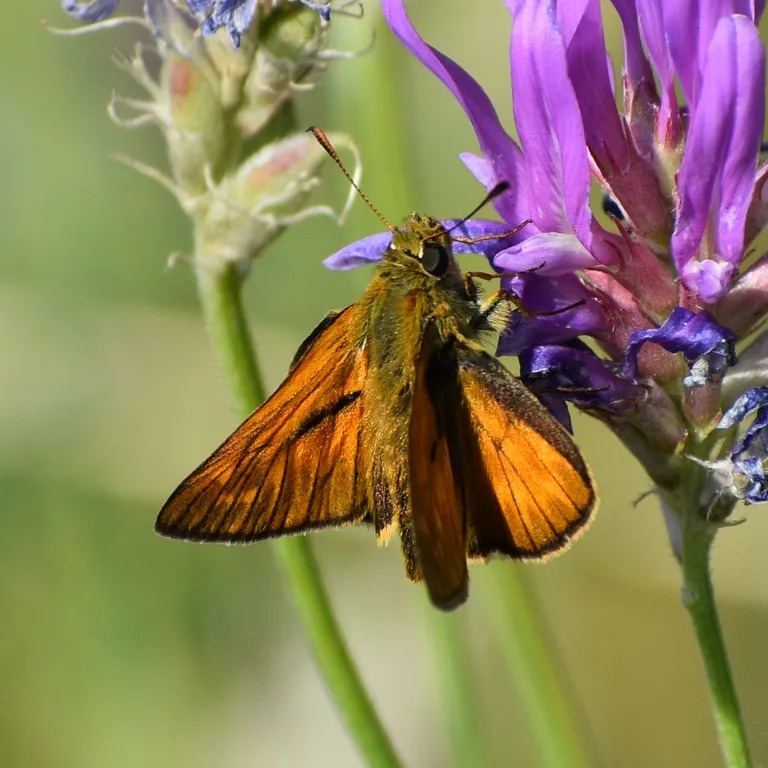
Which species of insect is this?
Ochlodes sylvanus (also Ochlodes venata)
